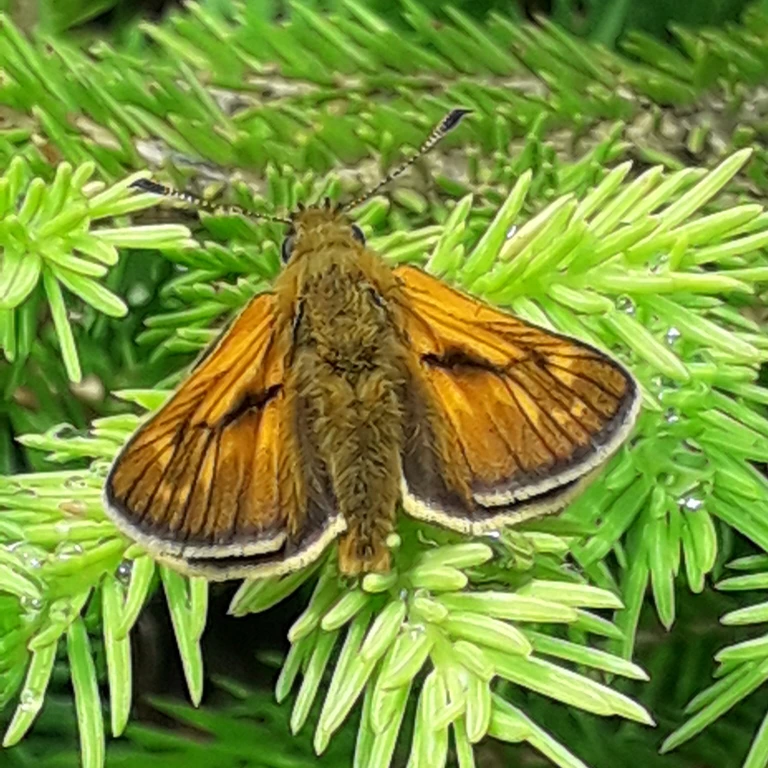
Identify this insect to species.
Ochlodes sylvanus (also Ochlodes venata)
